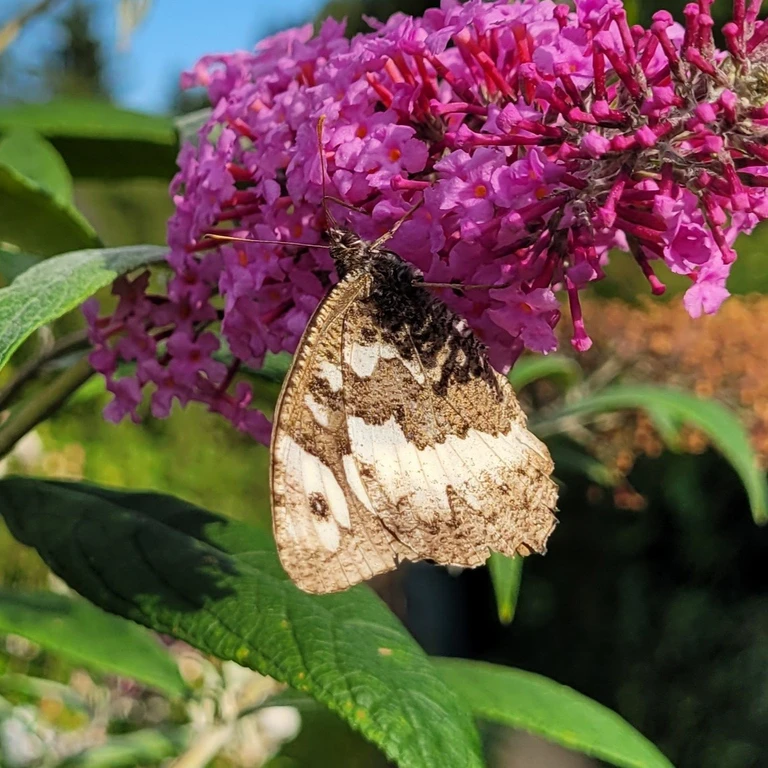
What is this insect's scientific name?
Brintesia circe
